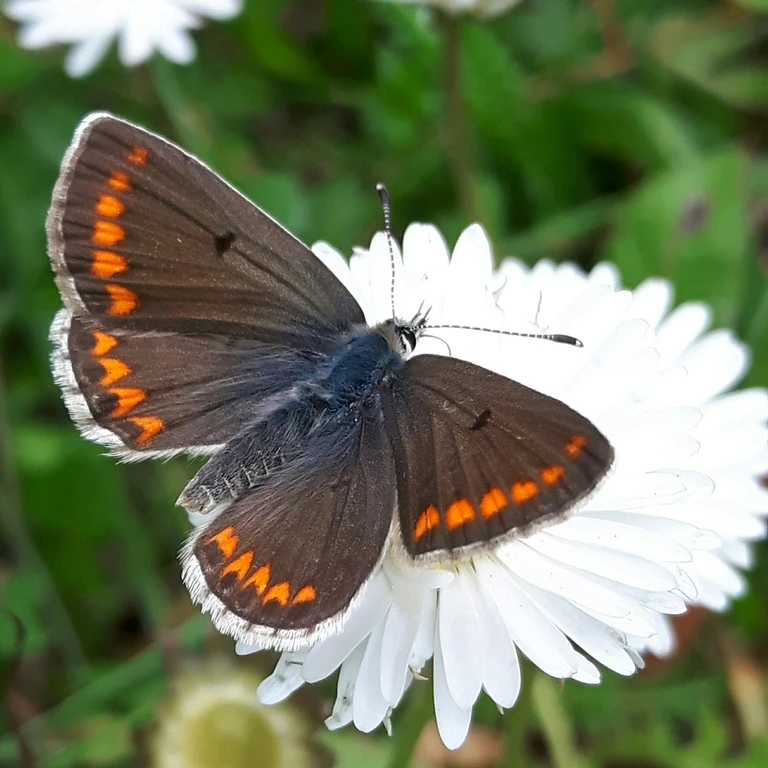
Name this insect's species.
Aricia agestis/artaxerxes
